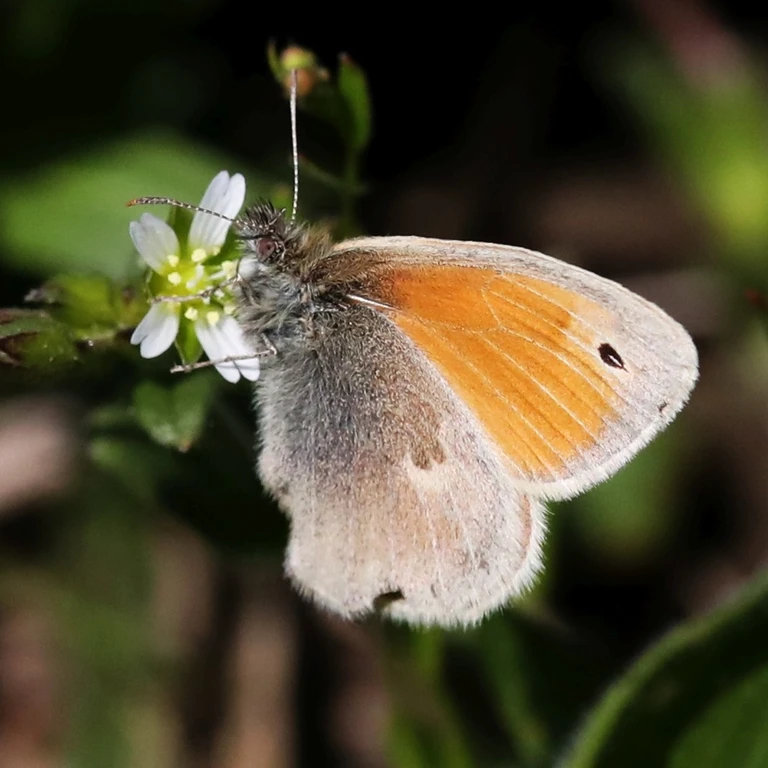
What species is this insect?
Coenonympha pamphilus
